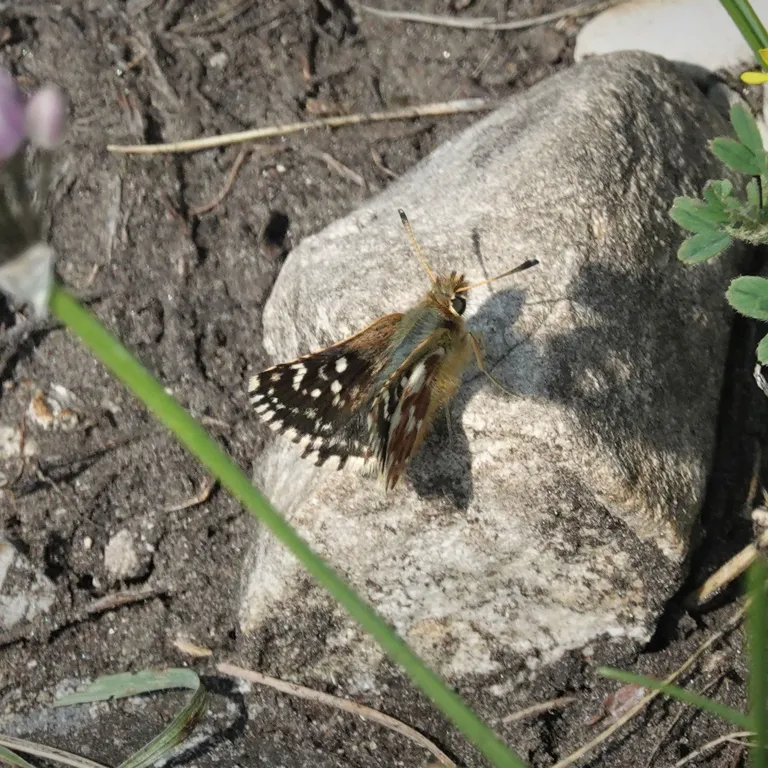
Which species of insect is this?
Spialia sertorius
